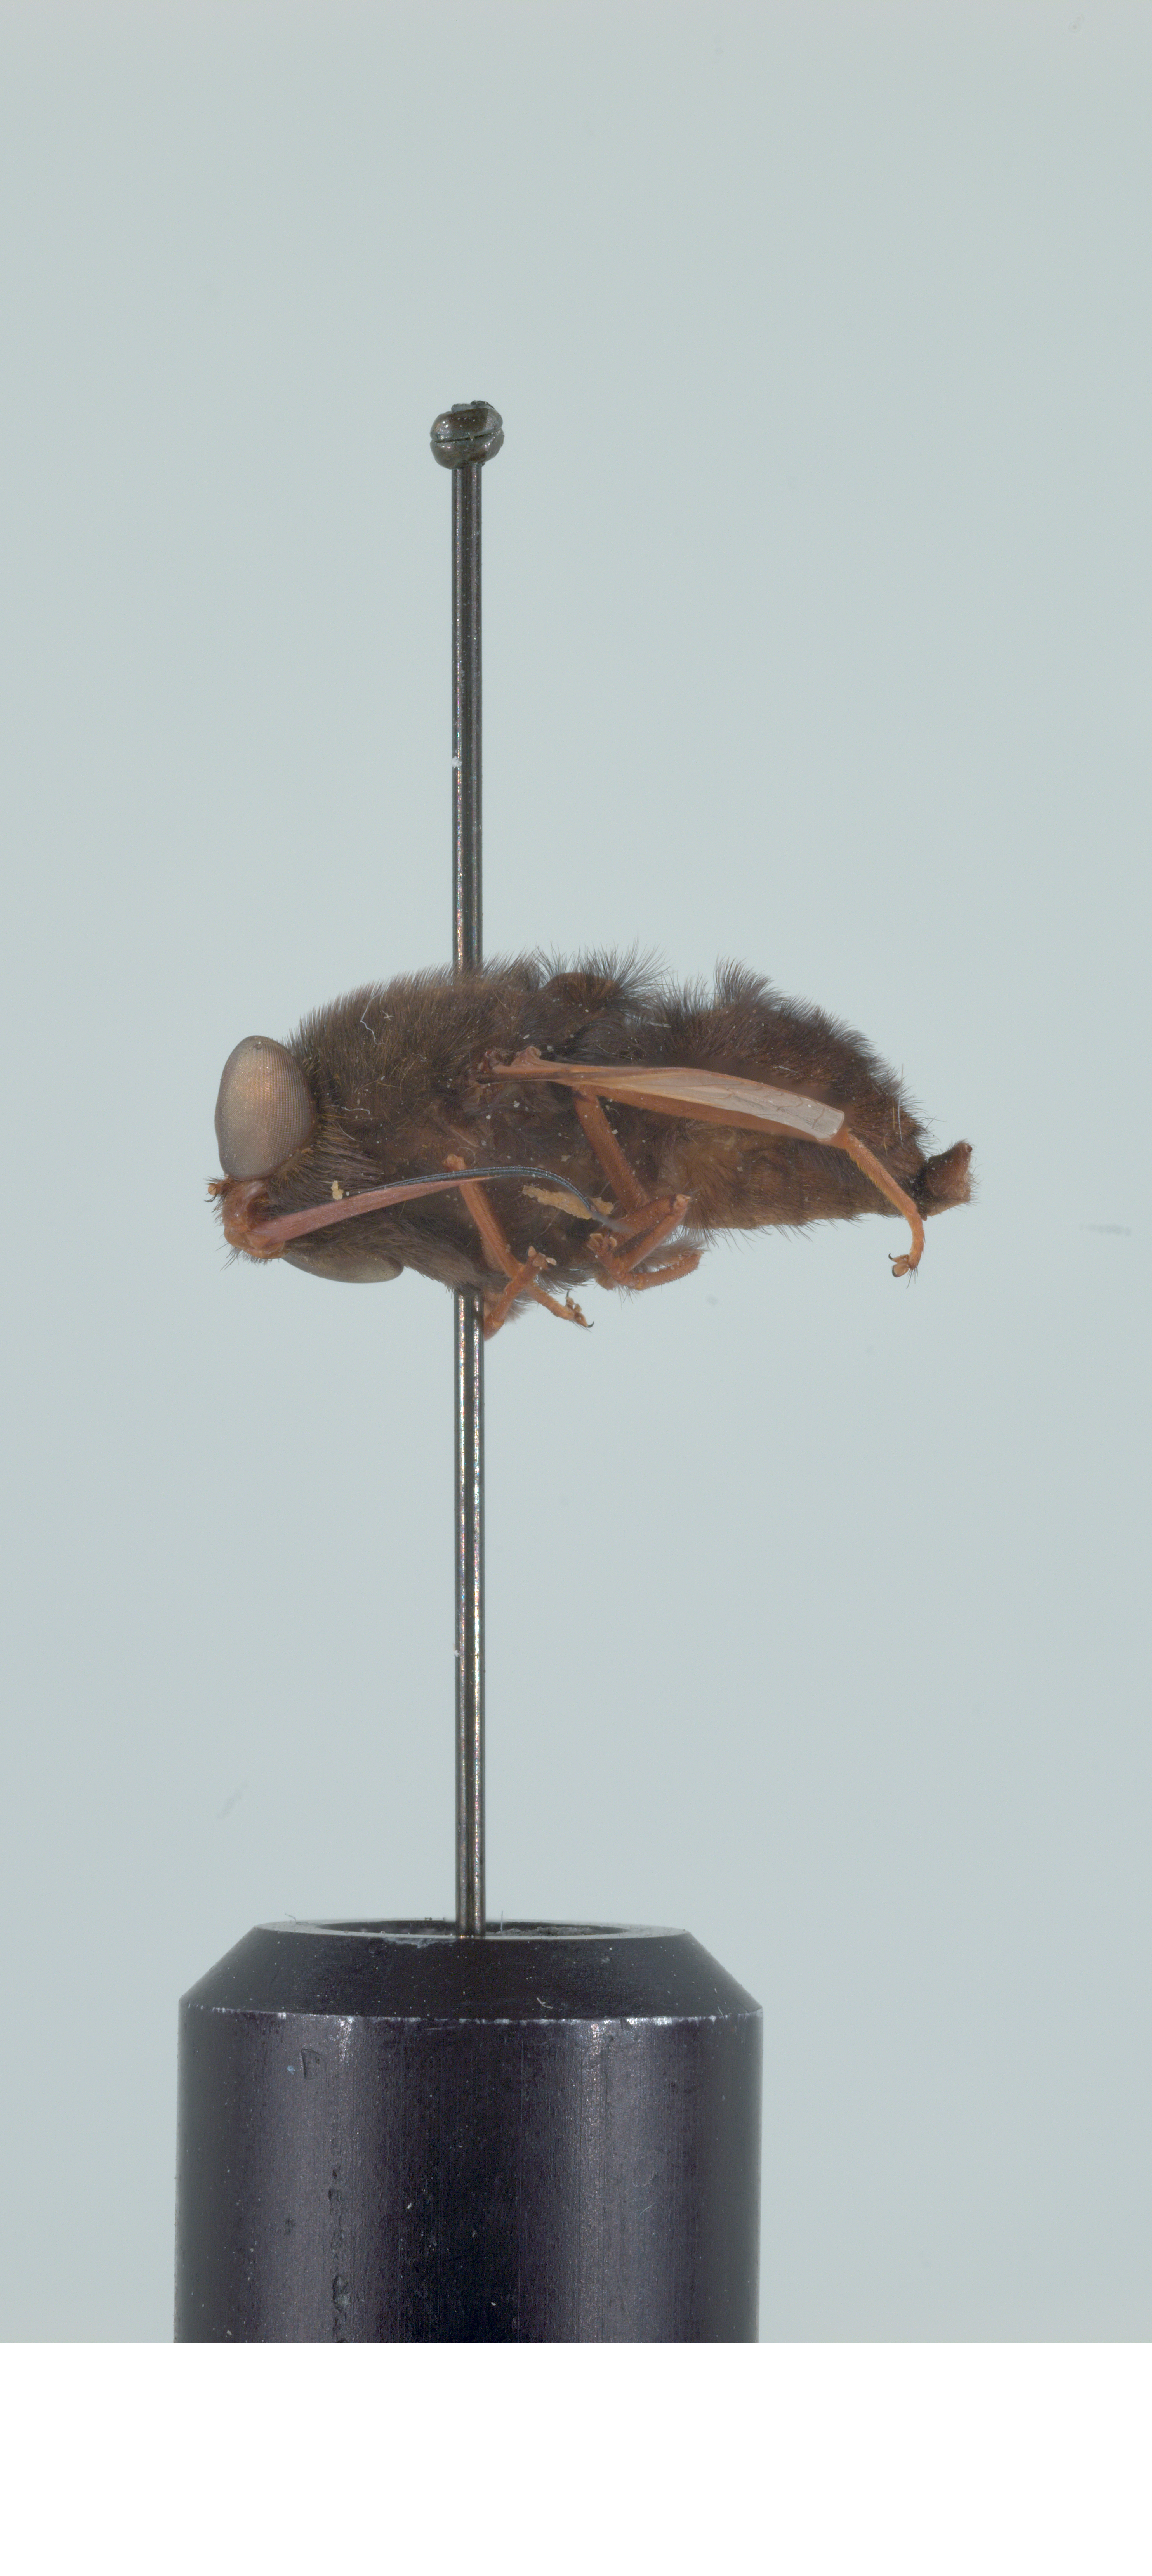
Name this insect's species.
Prosoeca atra
